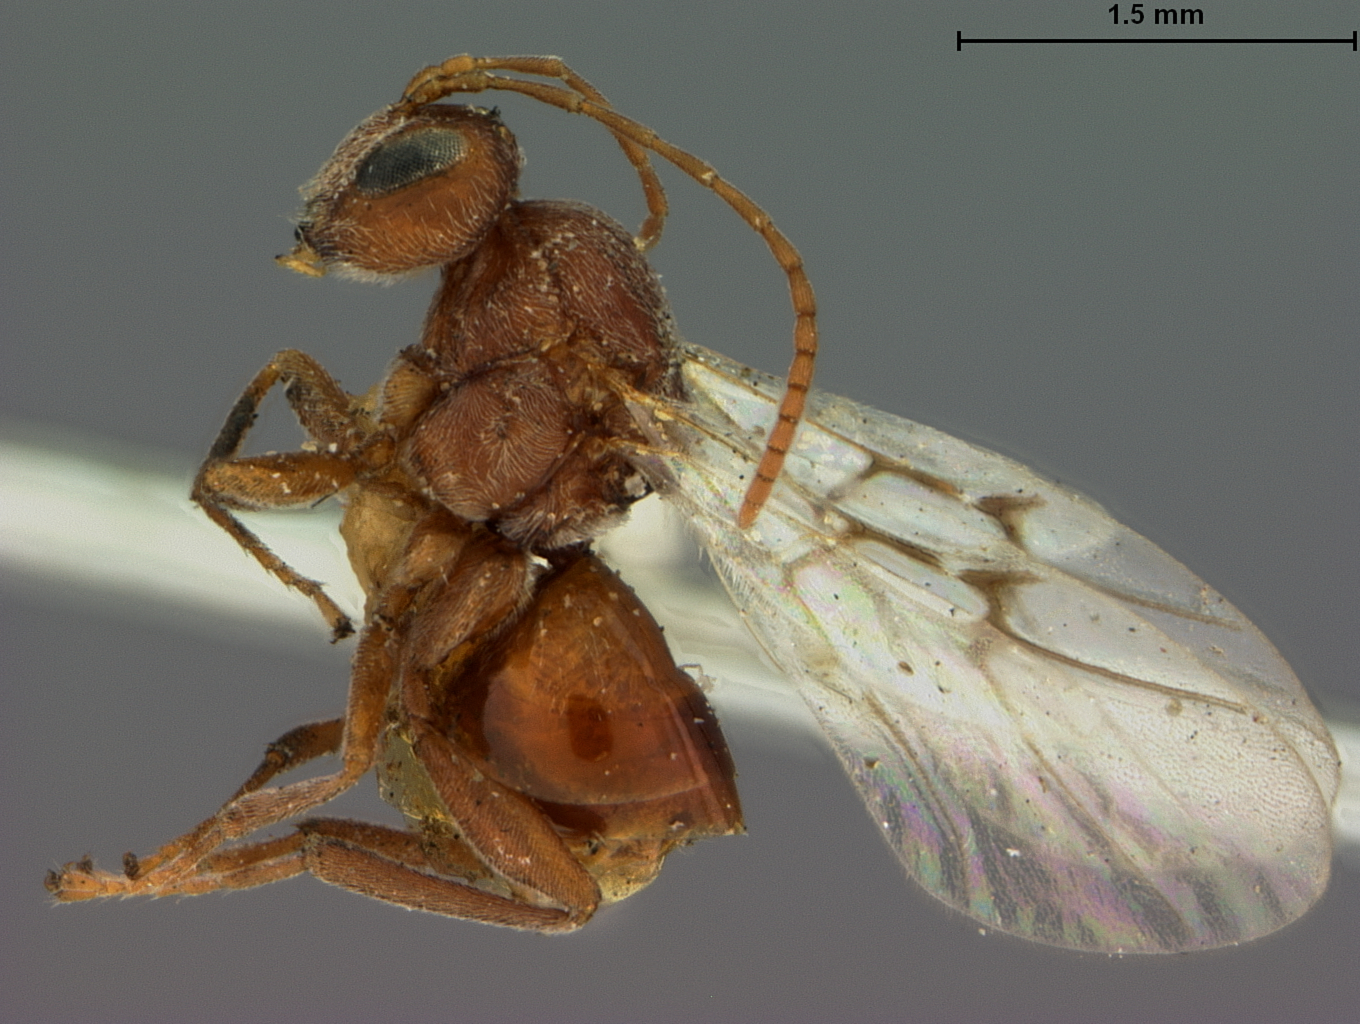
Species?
Cynips quercus
